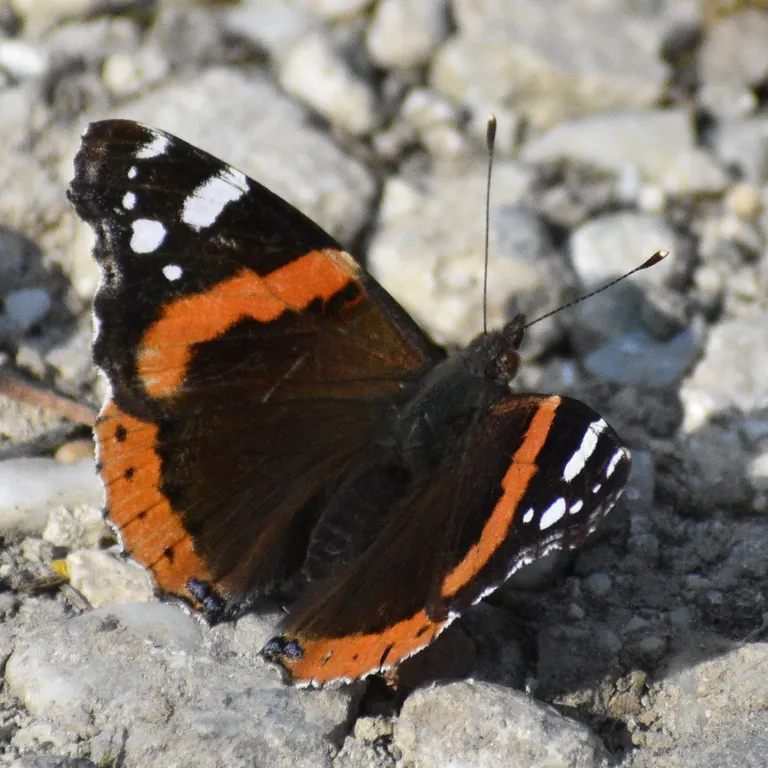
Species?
Vanessa atalanta
